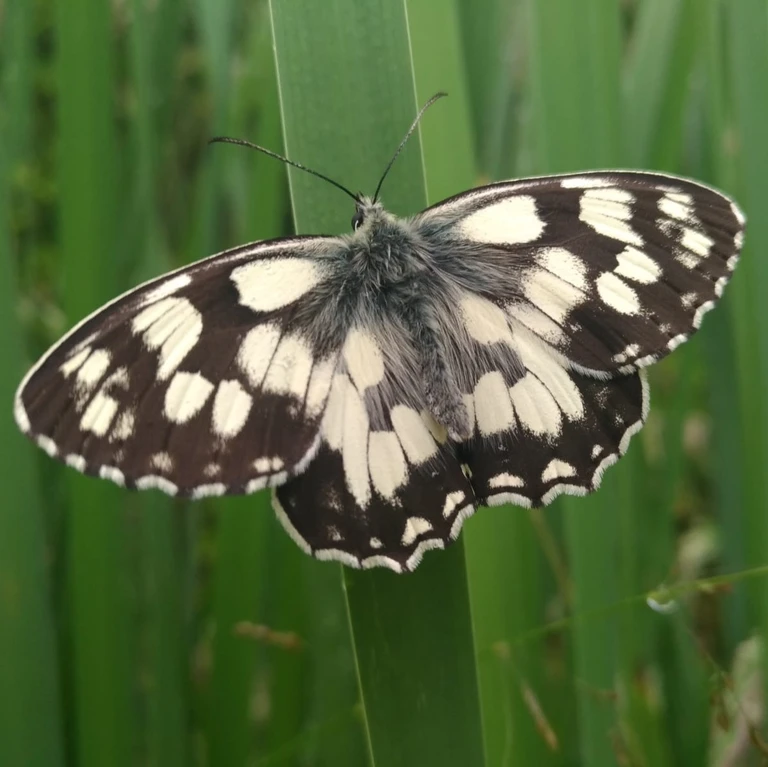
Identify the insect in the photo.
Melanargia galathea
